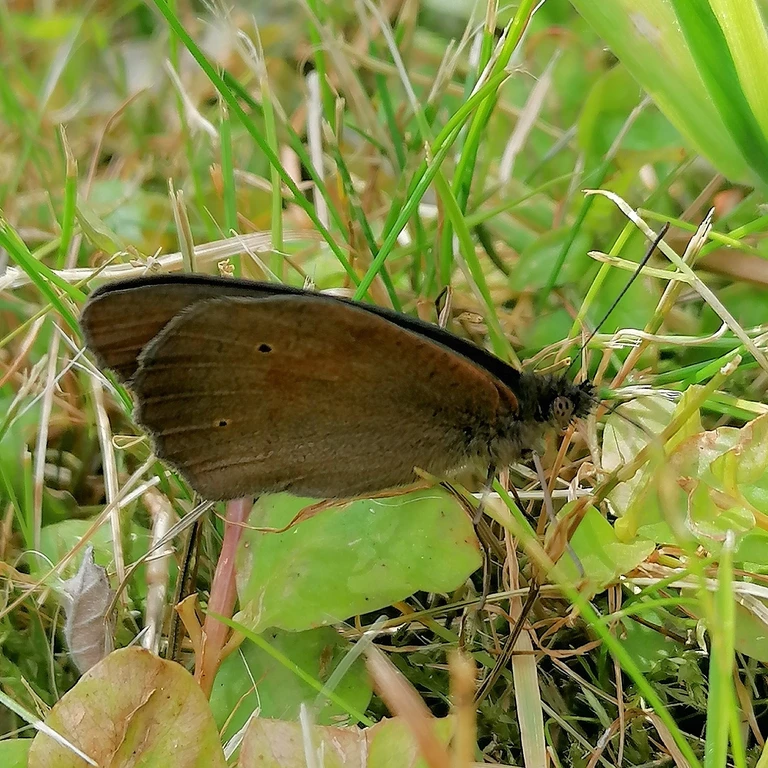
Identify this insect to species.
Maniola jurtina
